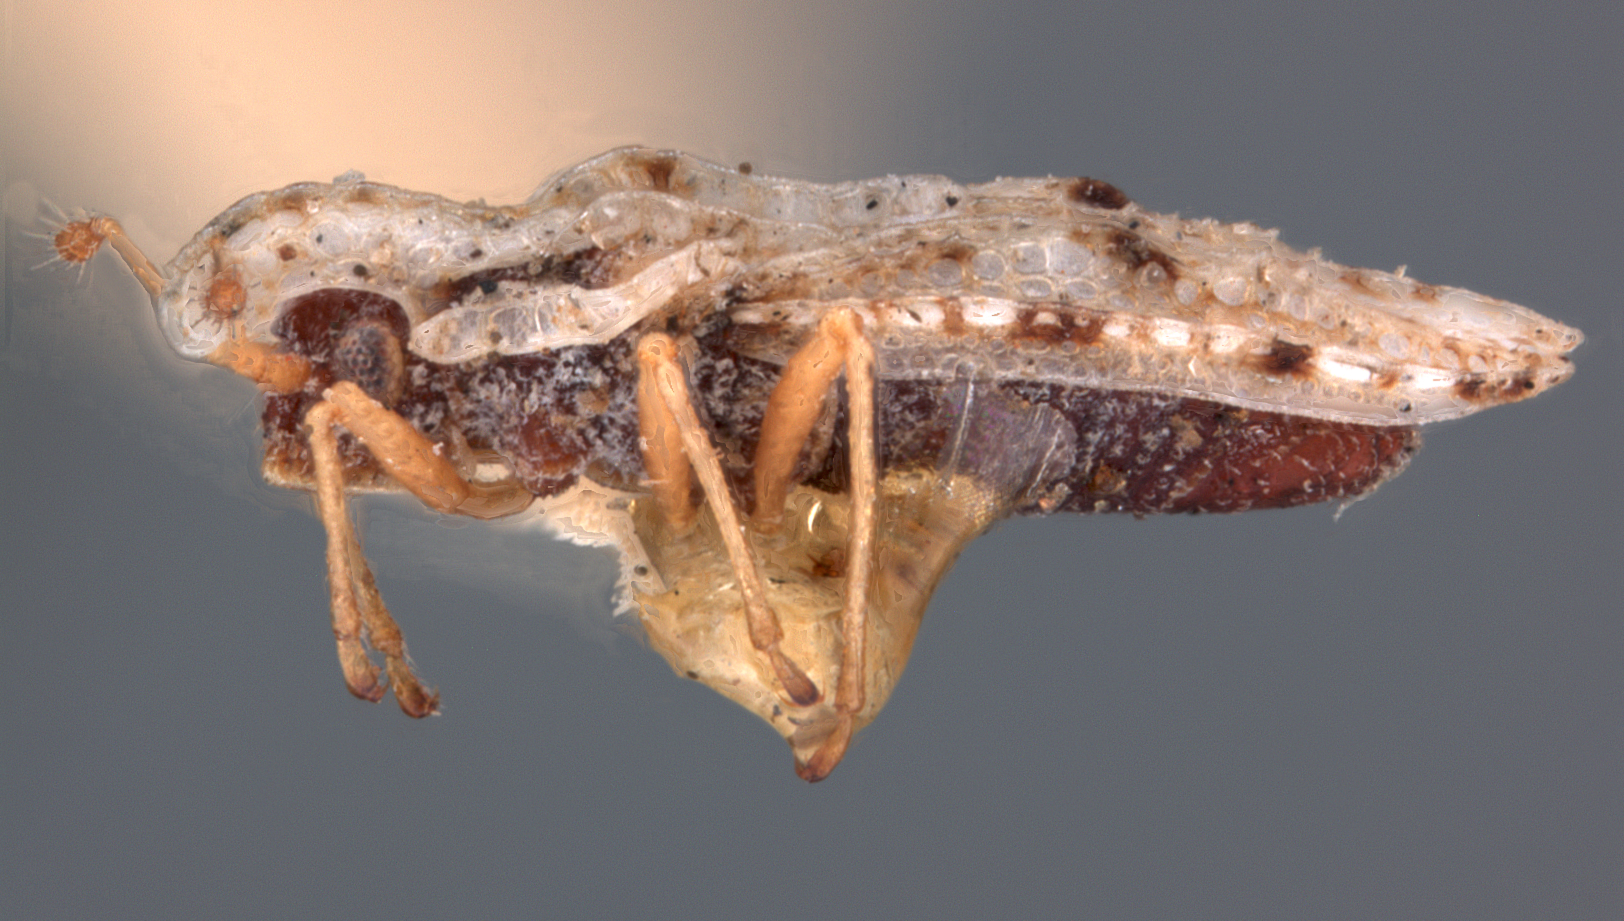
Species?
Dolichocysta acuta
